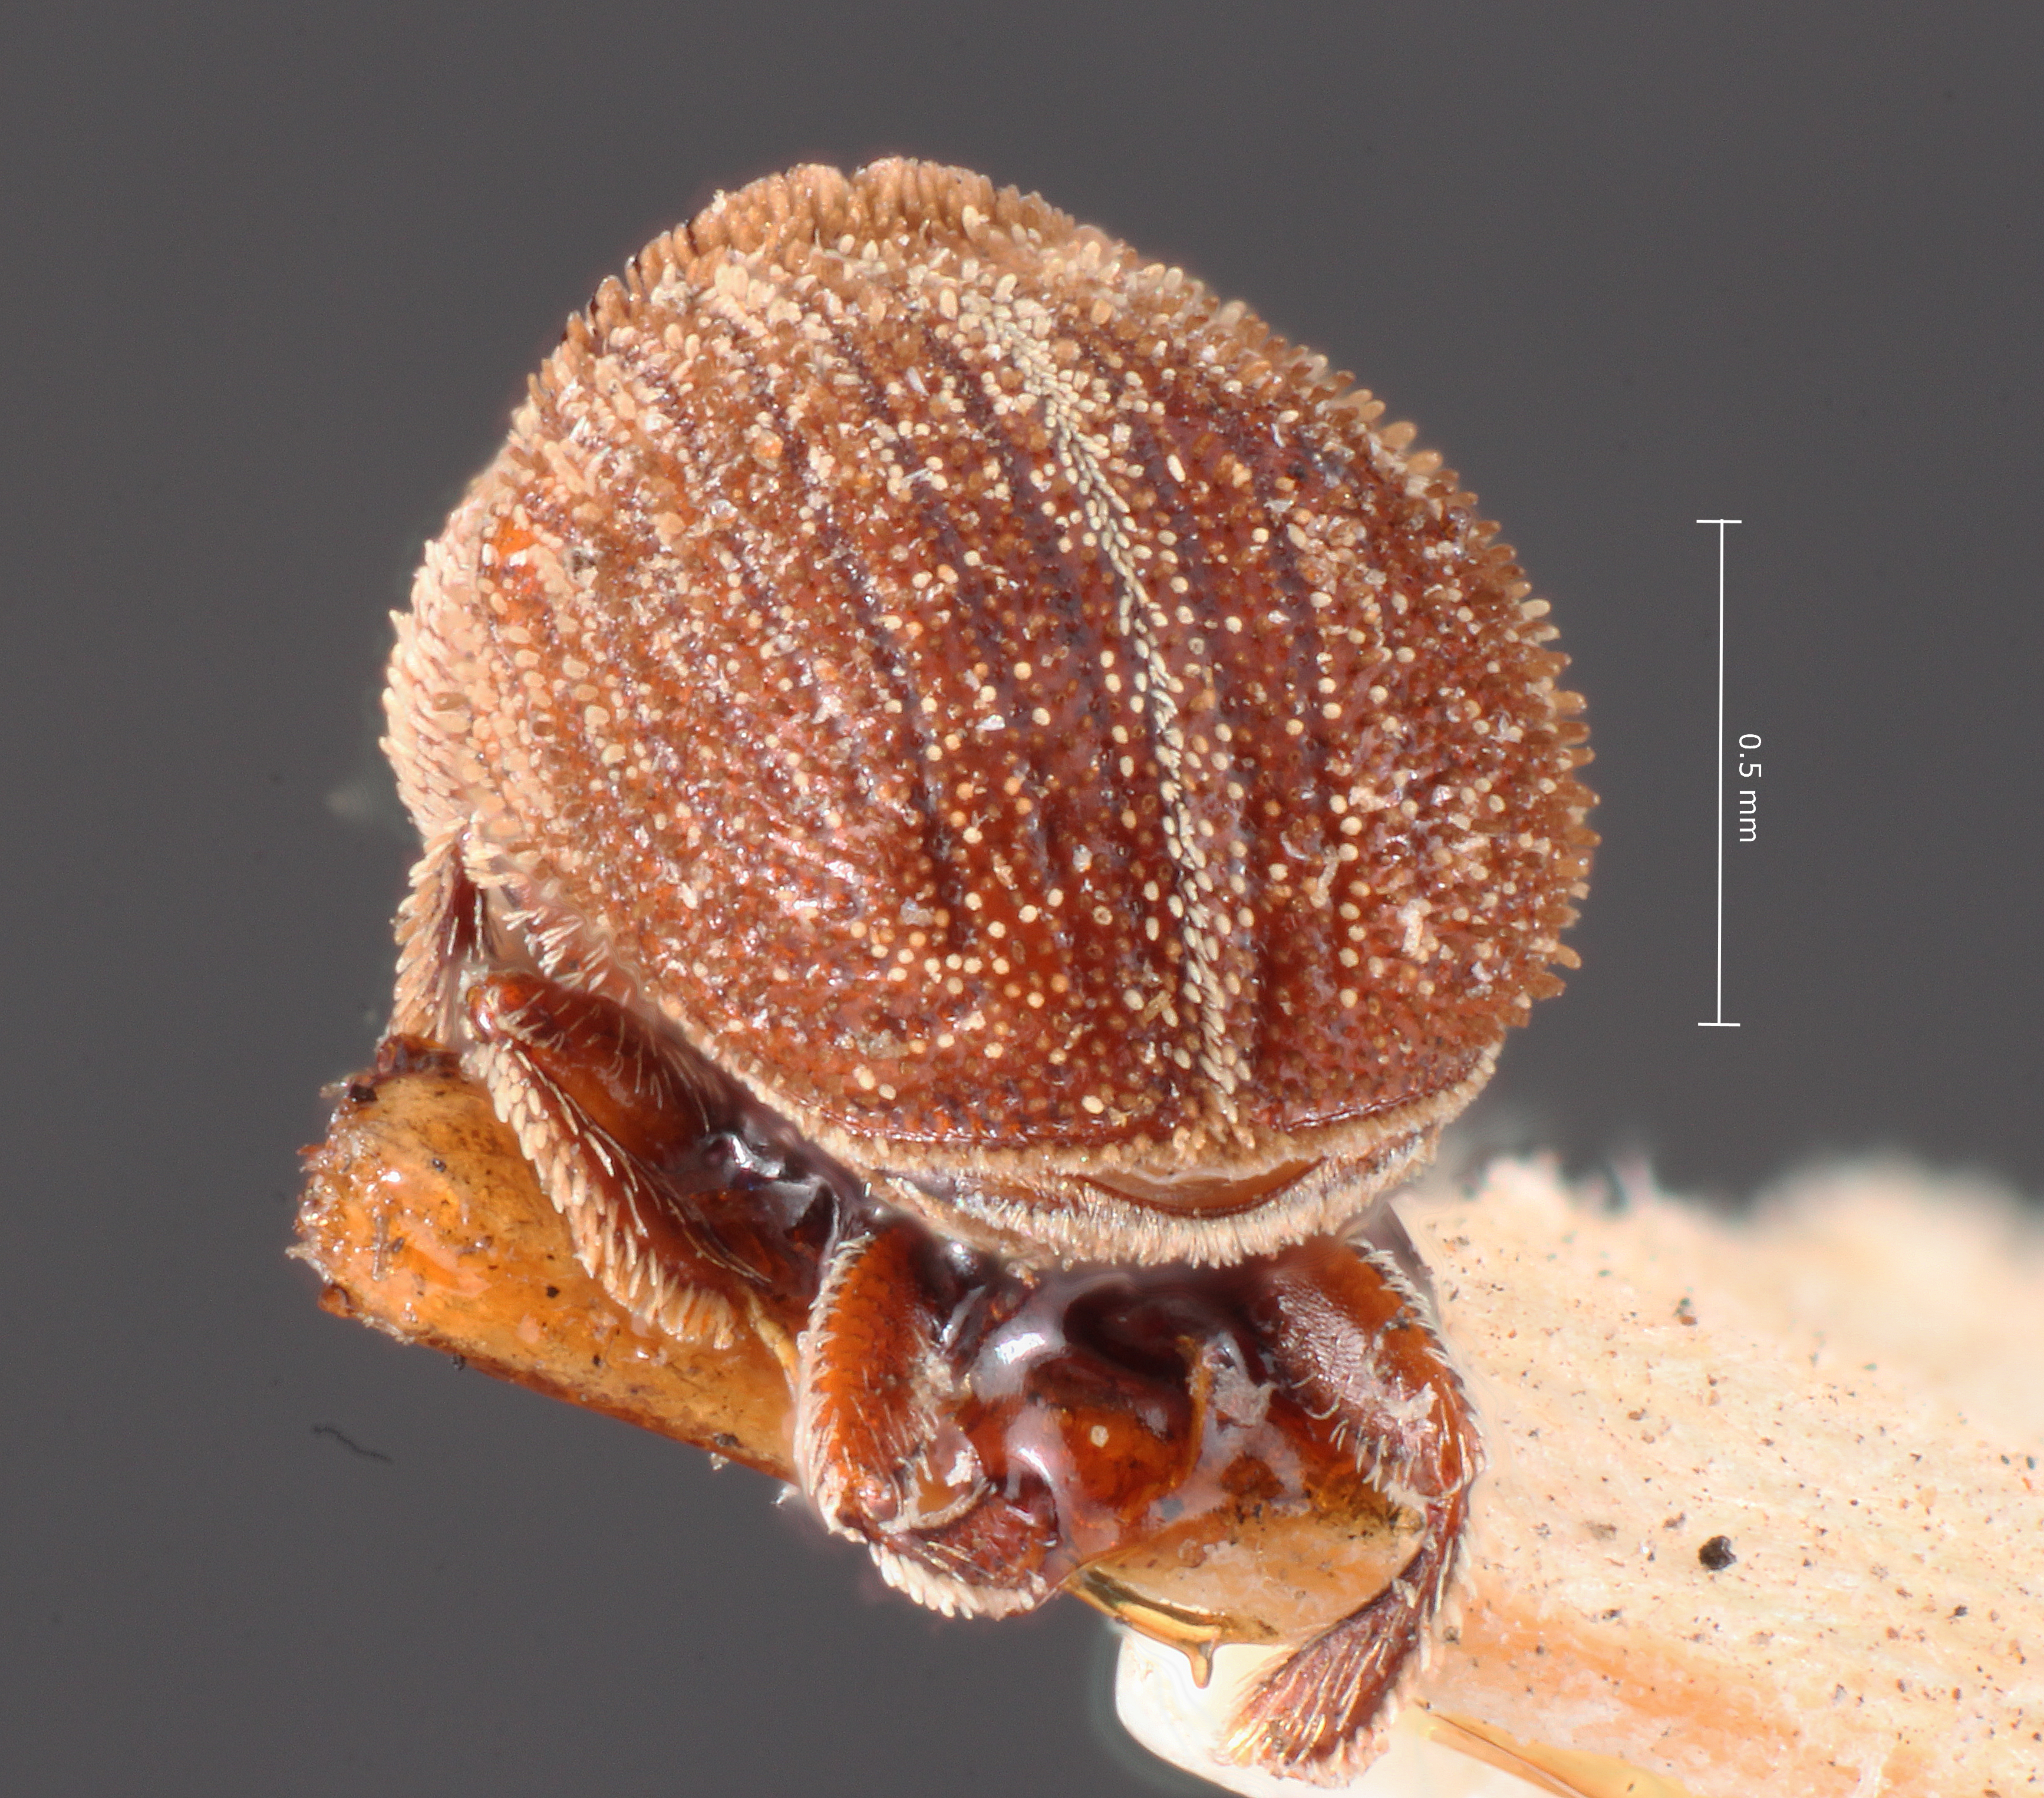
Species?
Renocis brunneus
